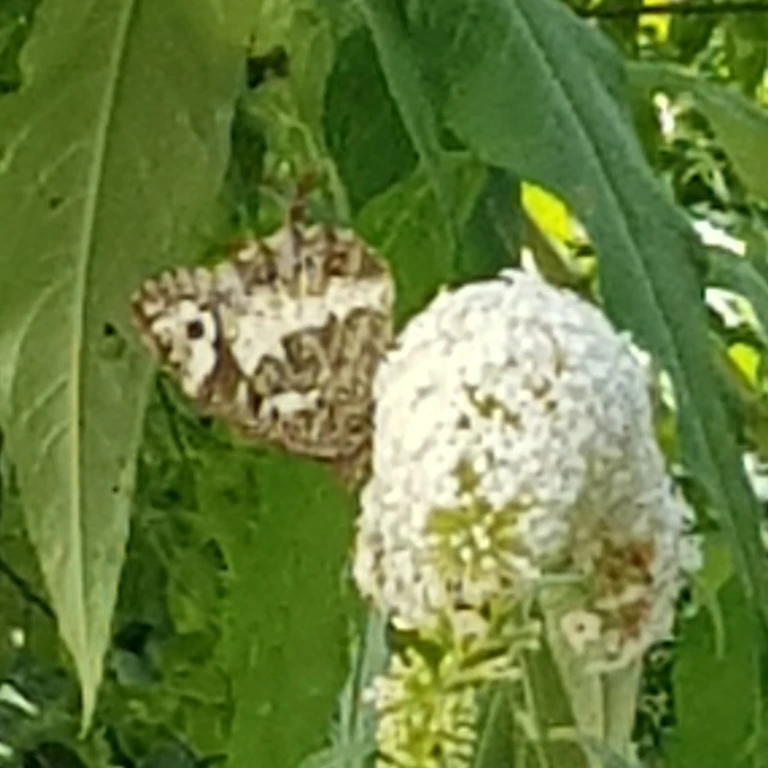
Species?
Brintesia circe
